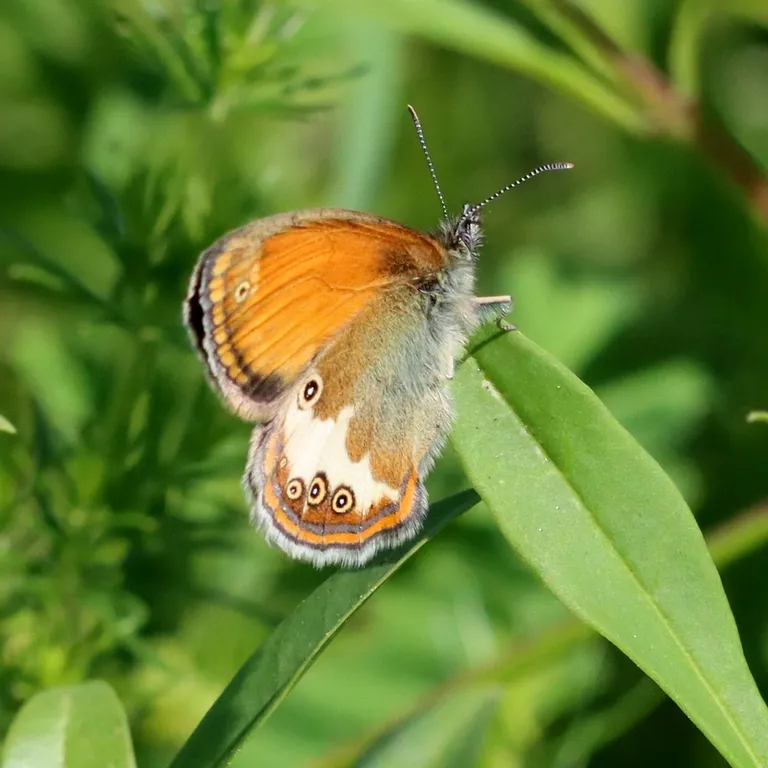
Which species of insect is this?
Coenonympha arcania
